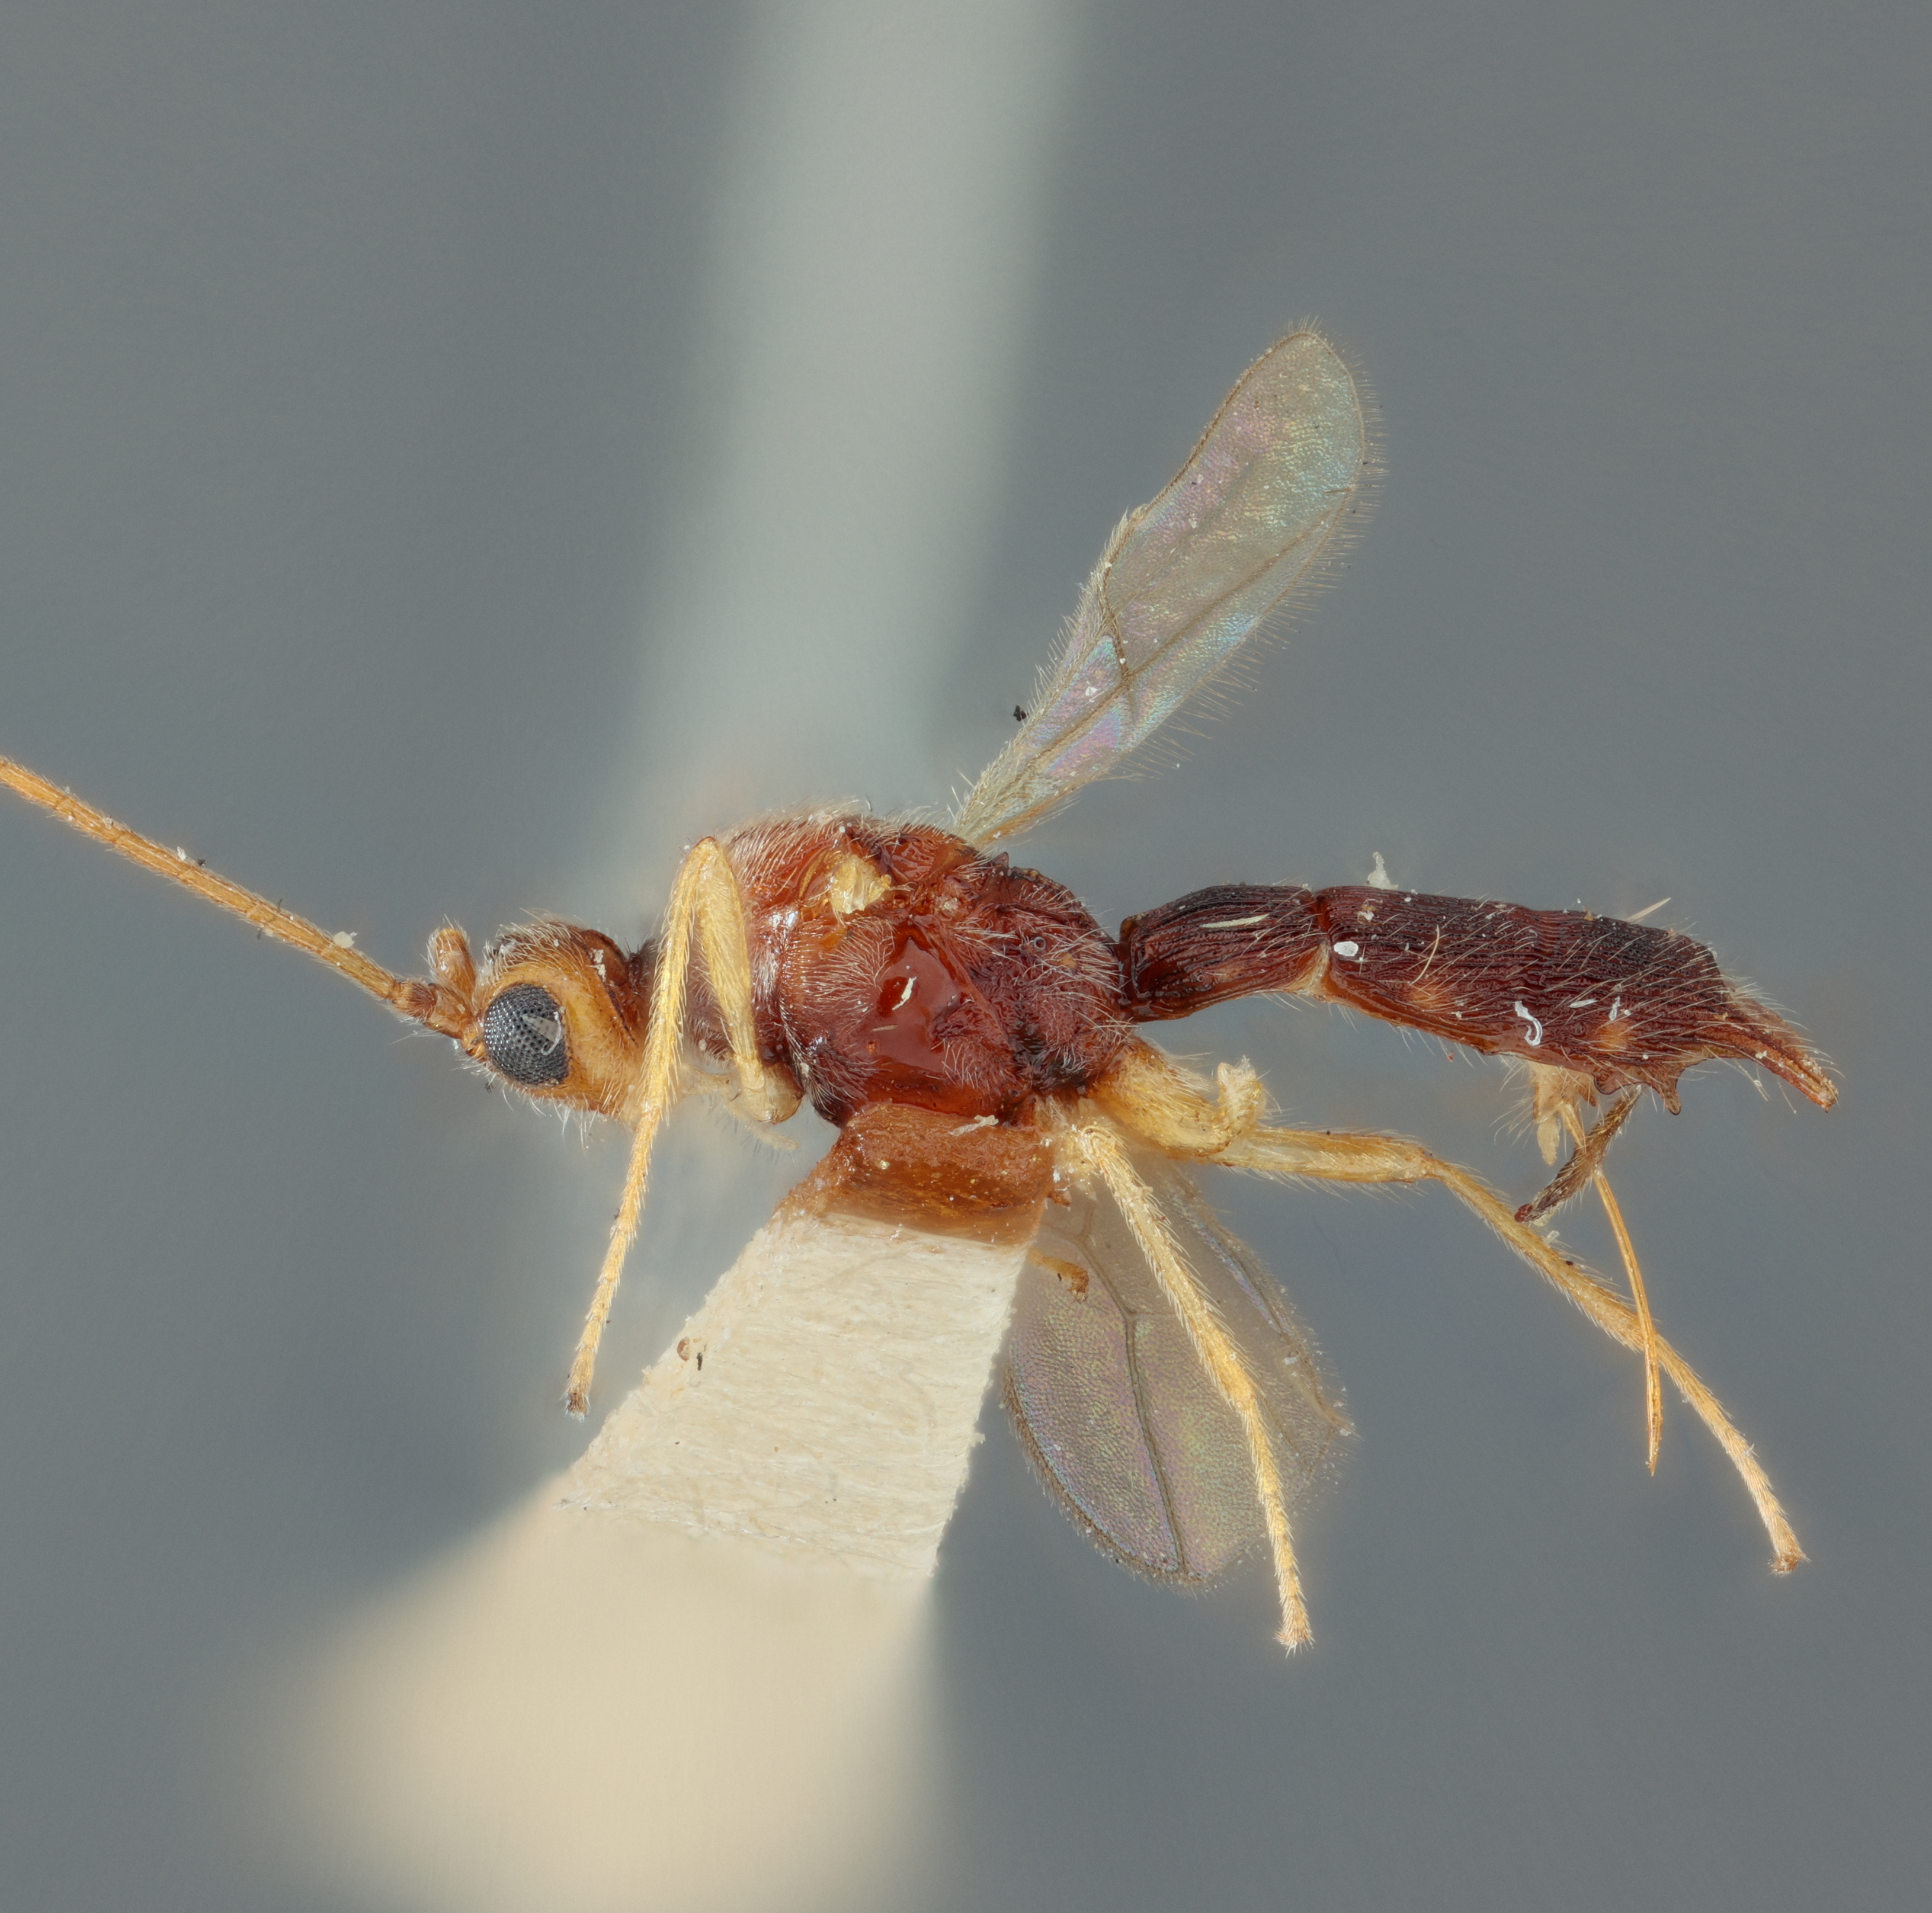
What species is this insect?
Acanthormius philippinensis
